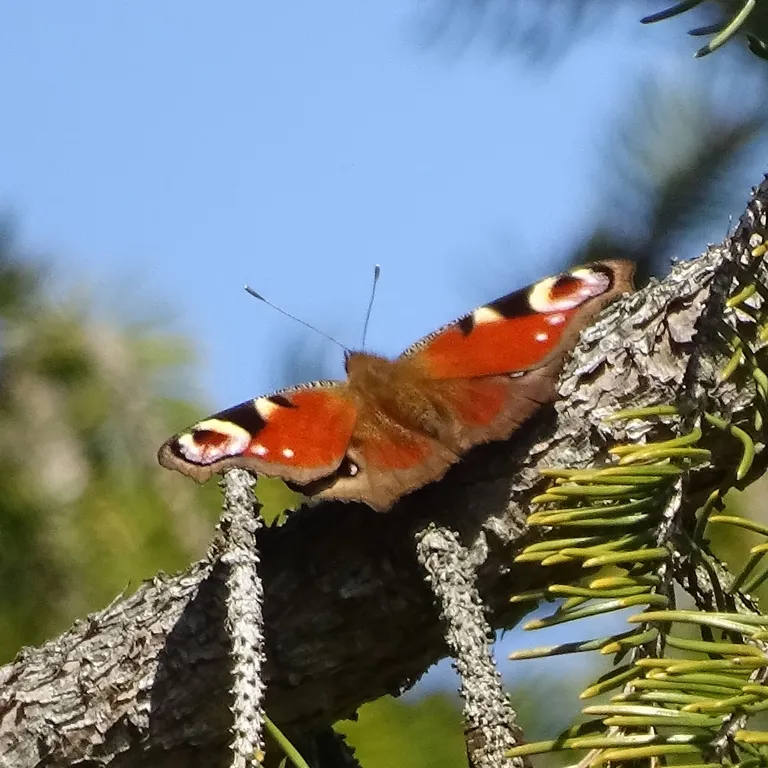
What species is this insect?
Aglais io
